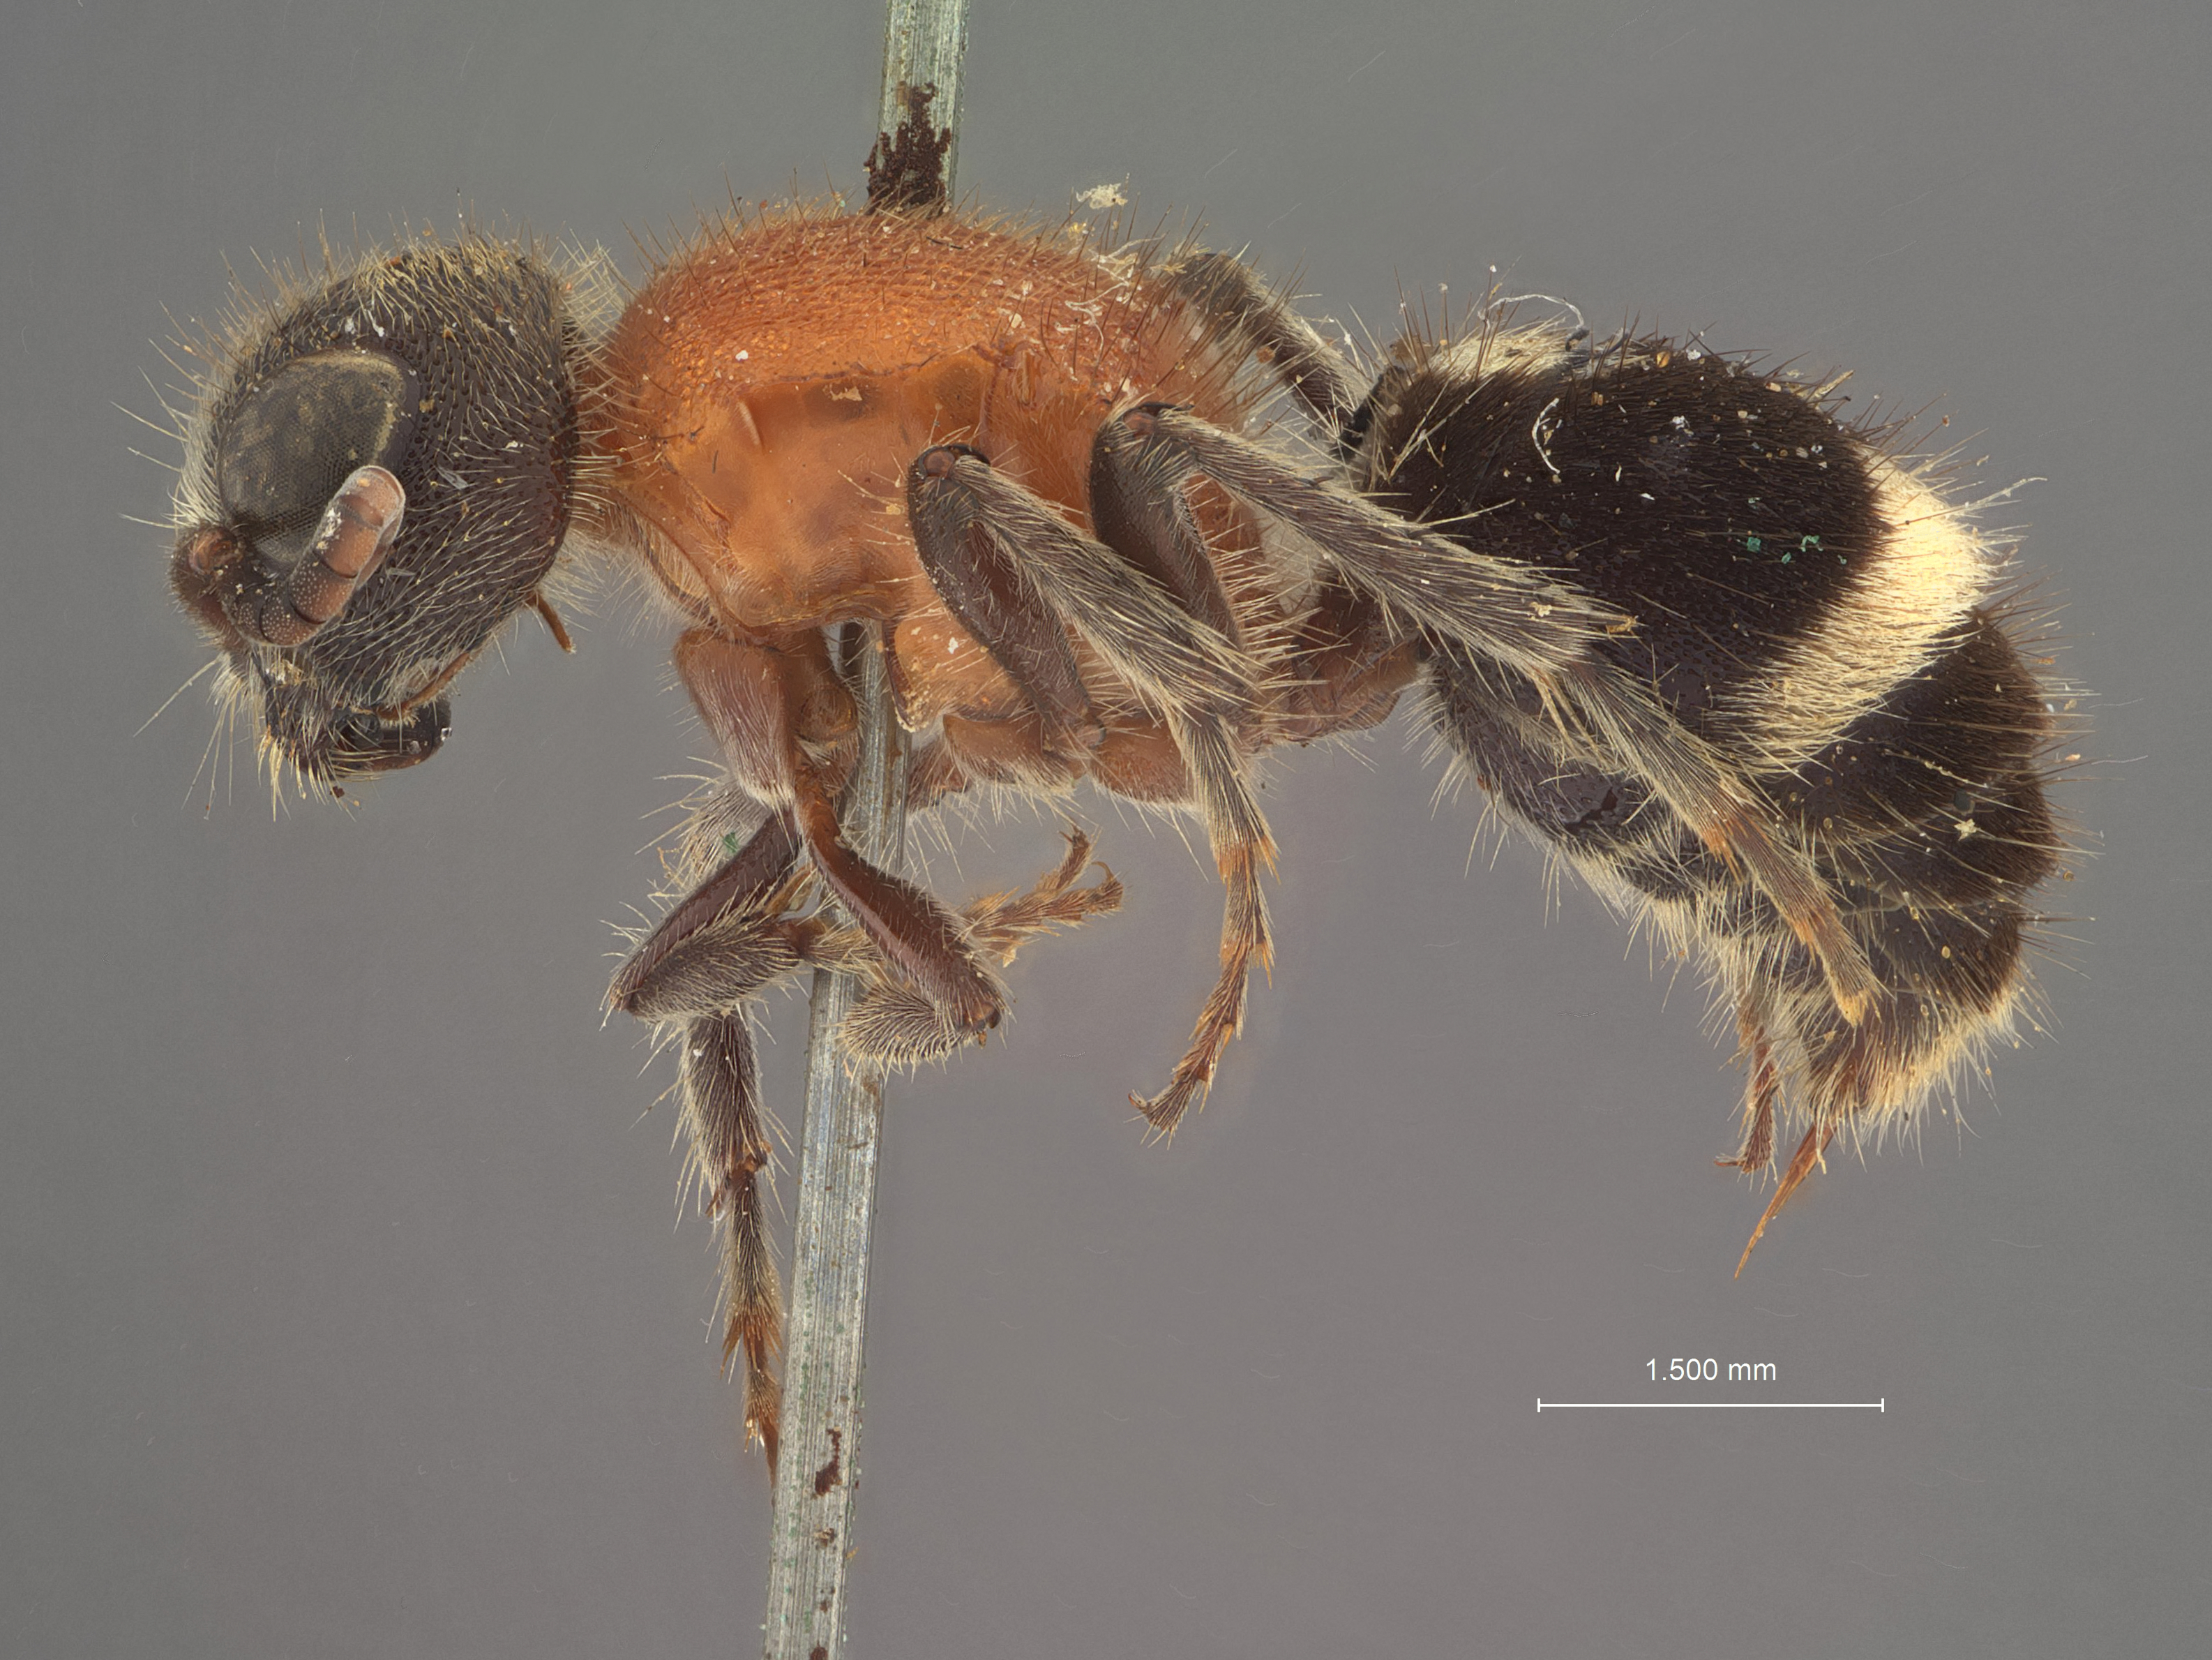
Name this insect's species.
Squamulotilla galatea
